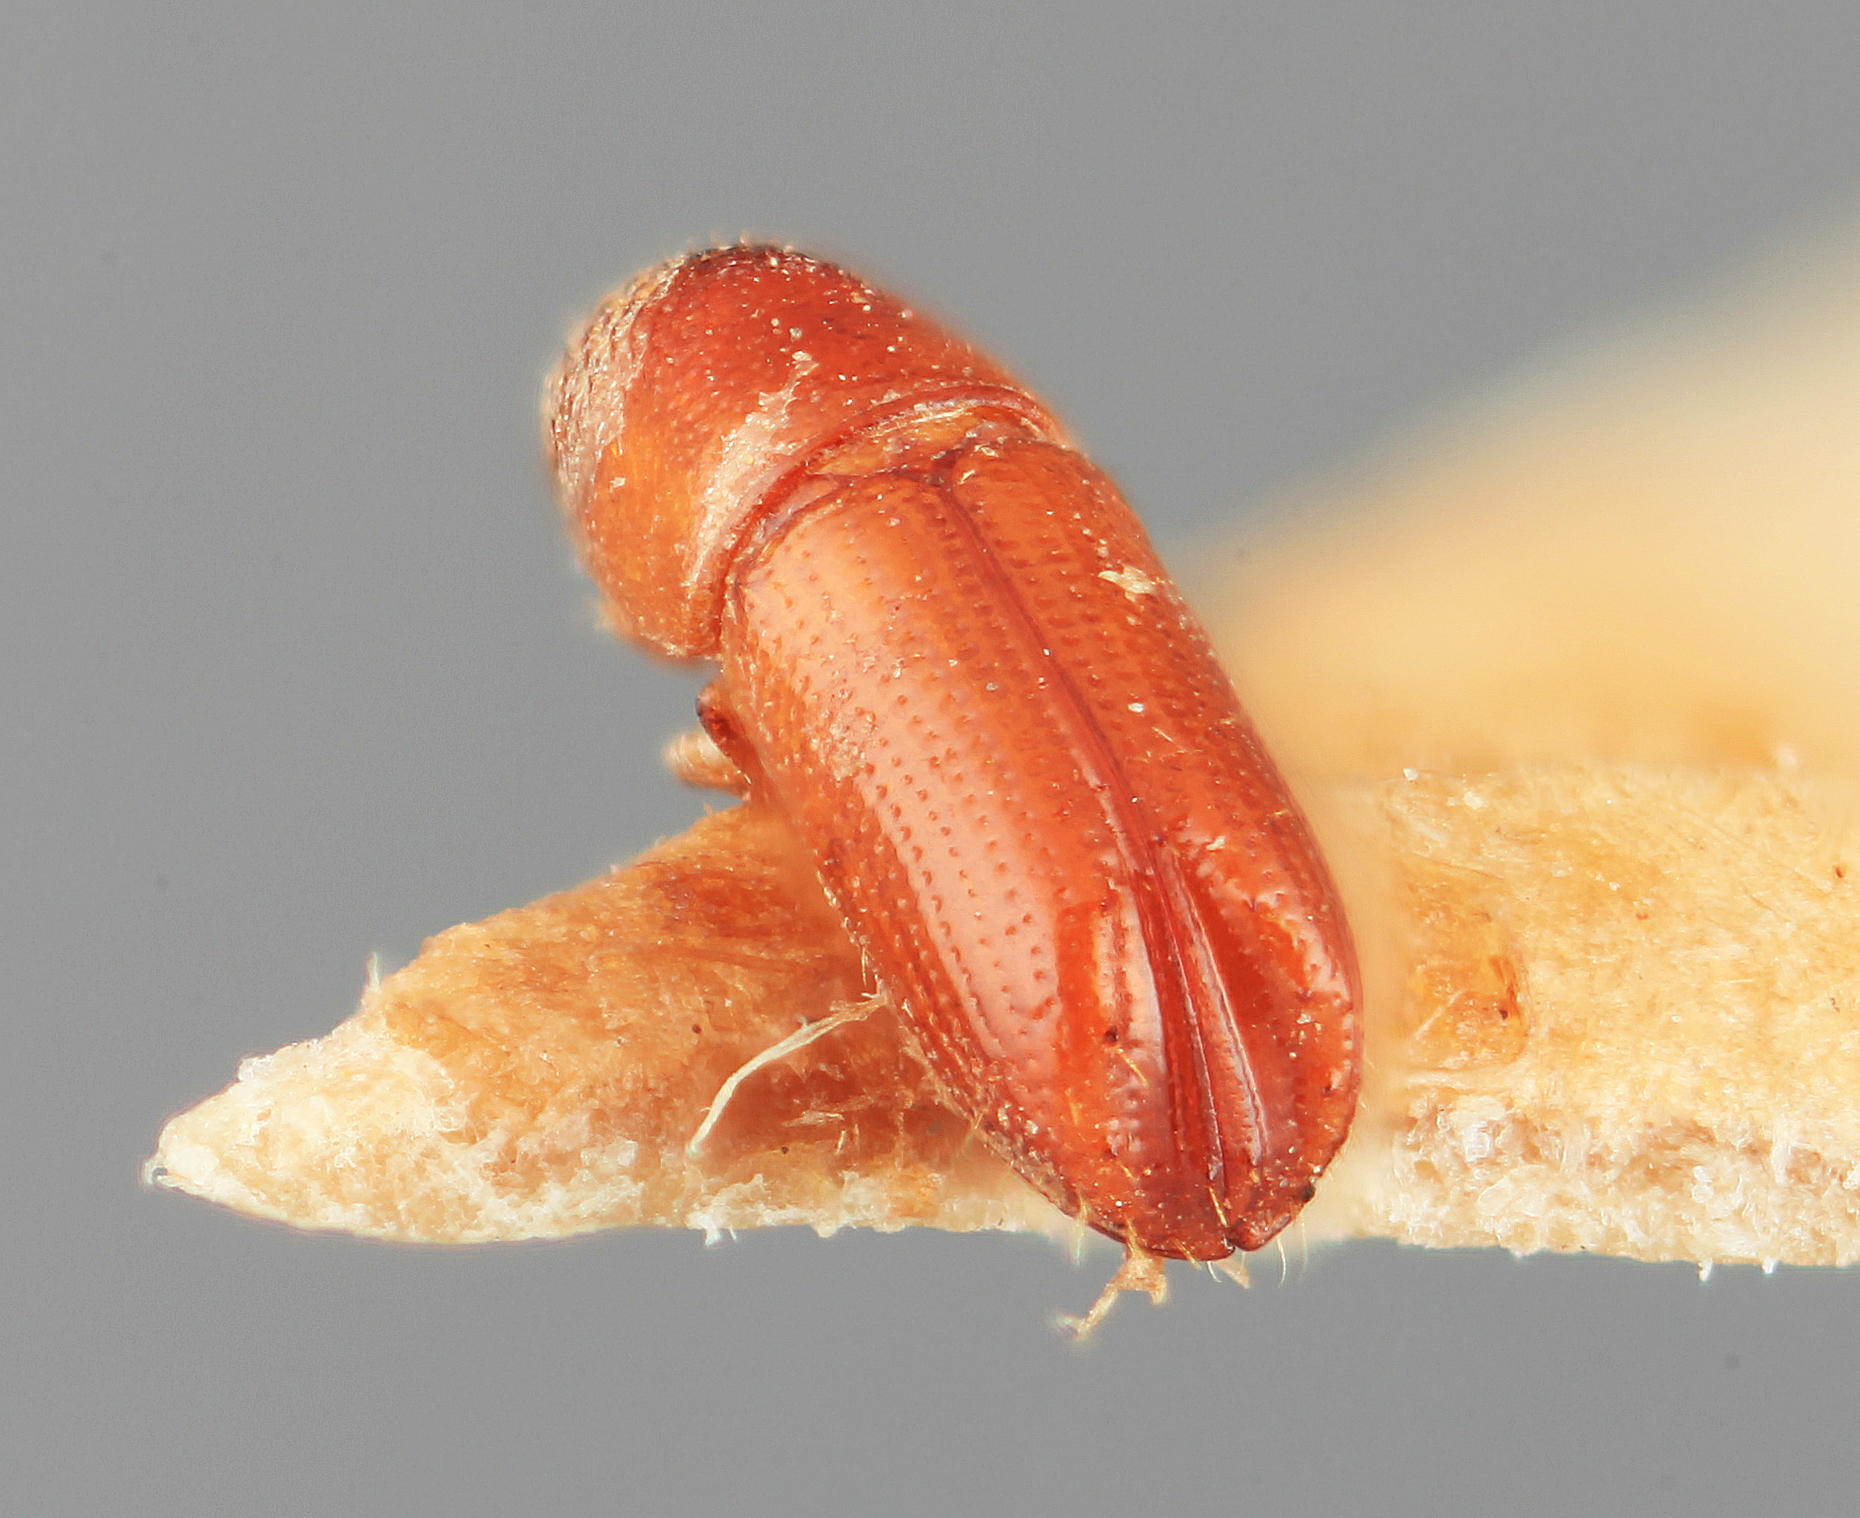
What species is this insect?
Pityophthorus glutae
